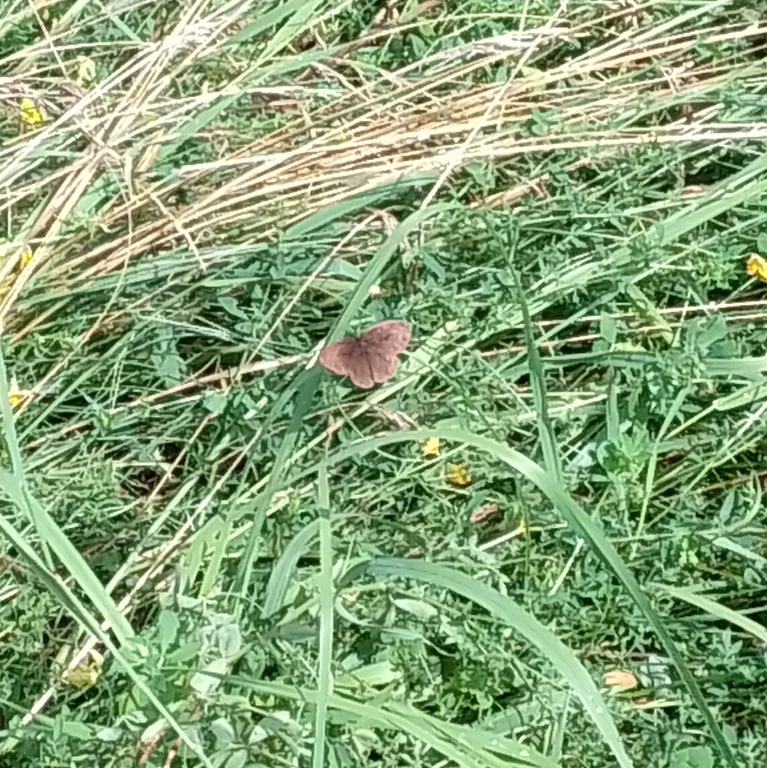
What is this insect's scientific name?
Maniola jurtina
